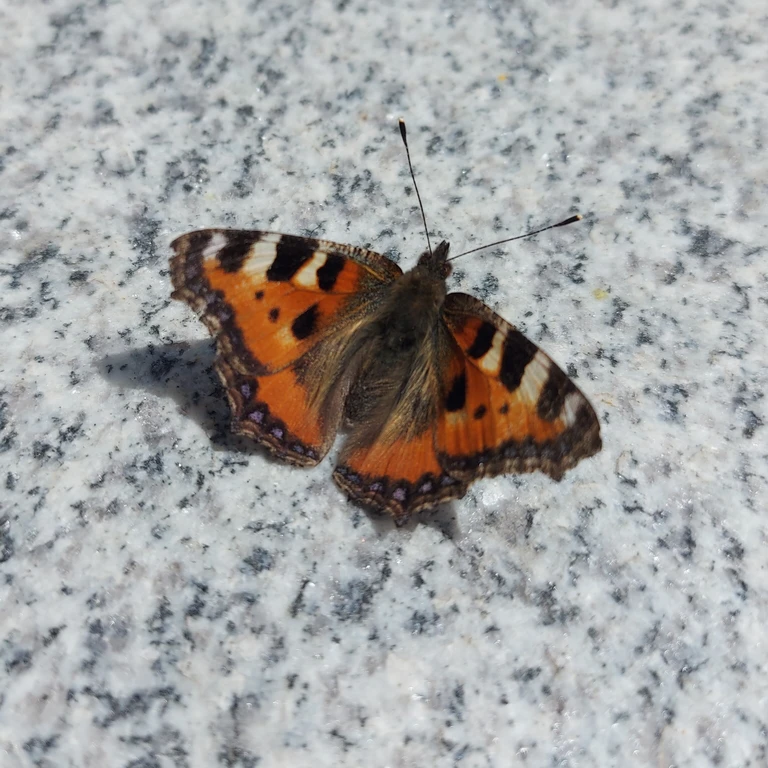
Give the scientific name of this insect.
Aglais urticae
